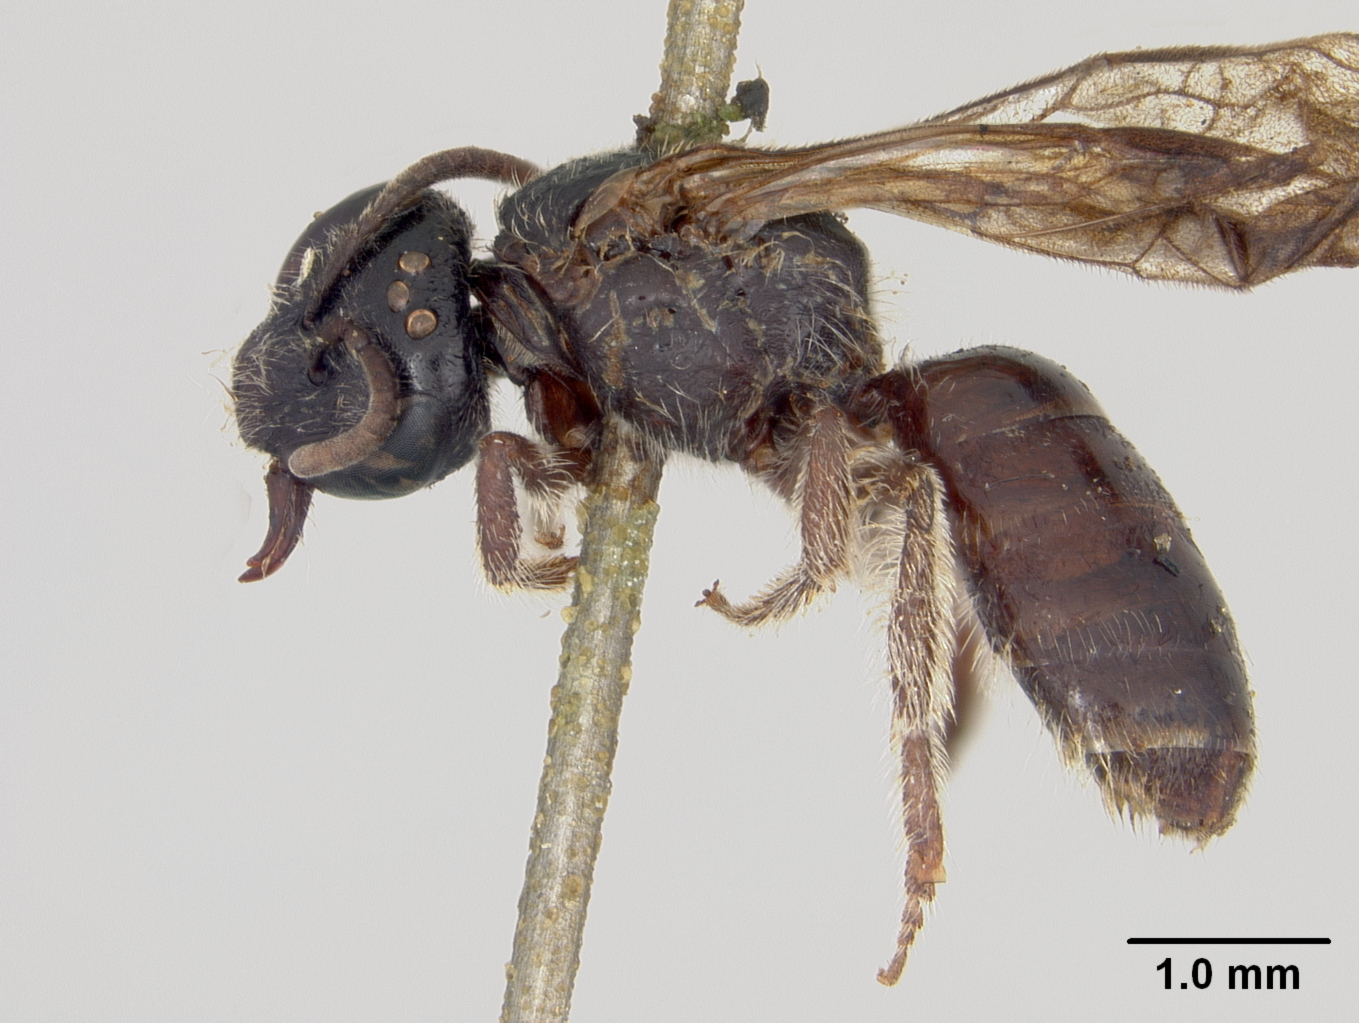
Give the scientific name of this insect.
Halictus scintillans
